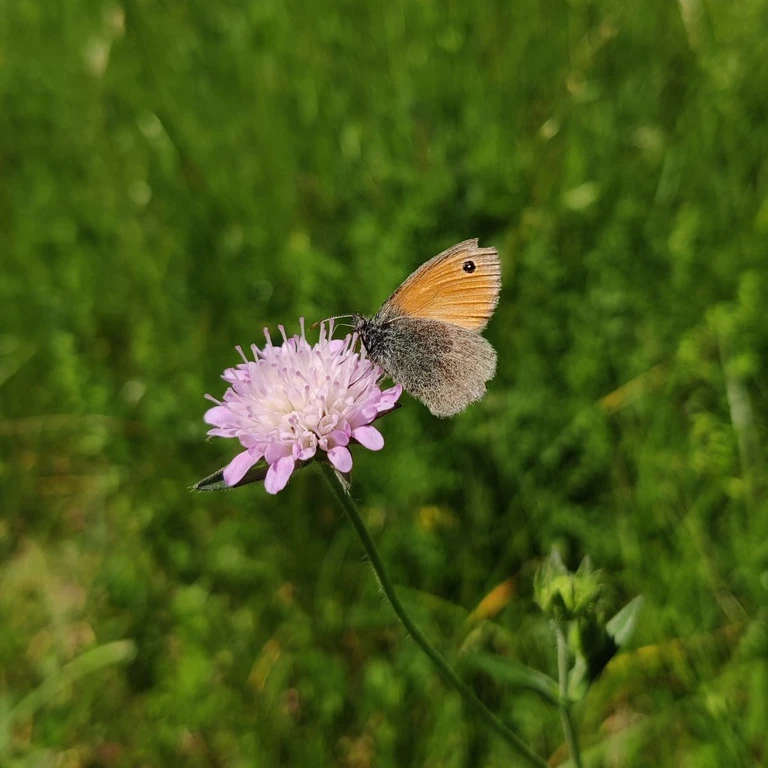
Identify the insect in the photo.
Coenonympha pamphilus
